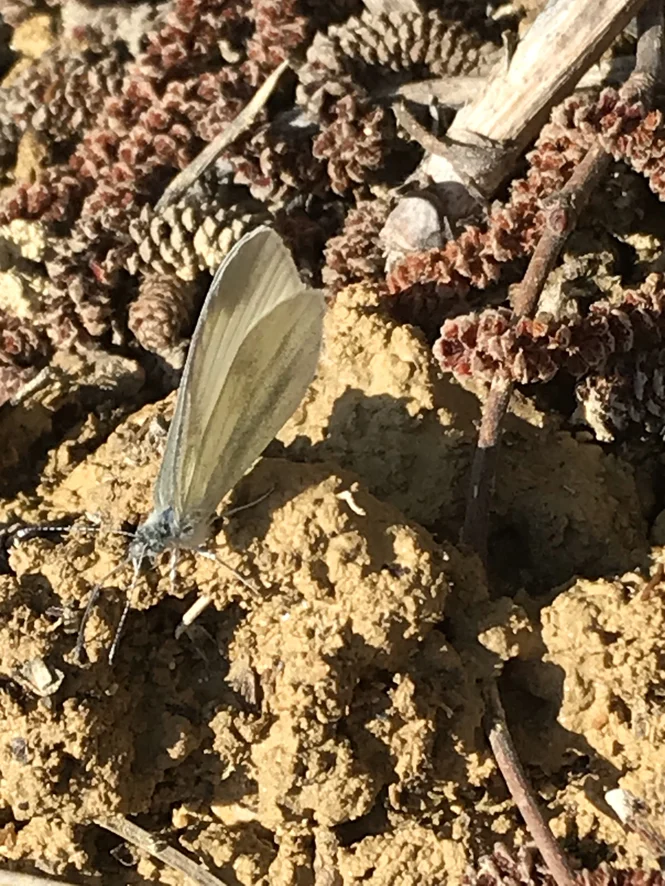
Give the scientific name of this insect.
Leptidea sinapis/juvernica
